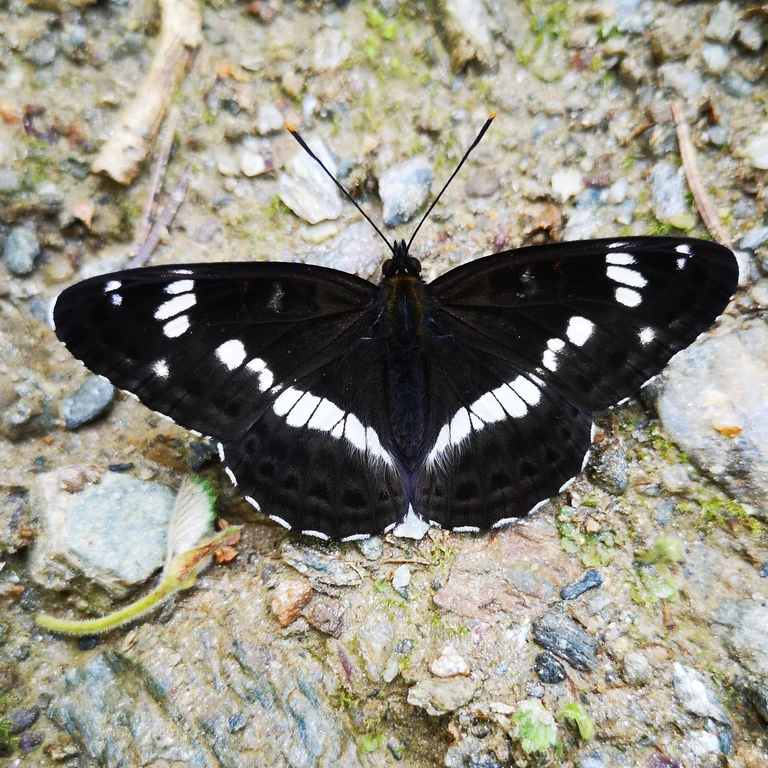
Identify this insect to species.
Limenitis camilla (also Ladoga camilla)
